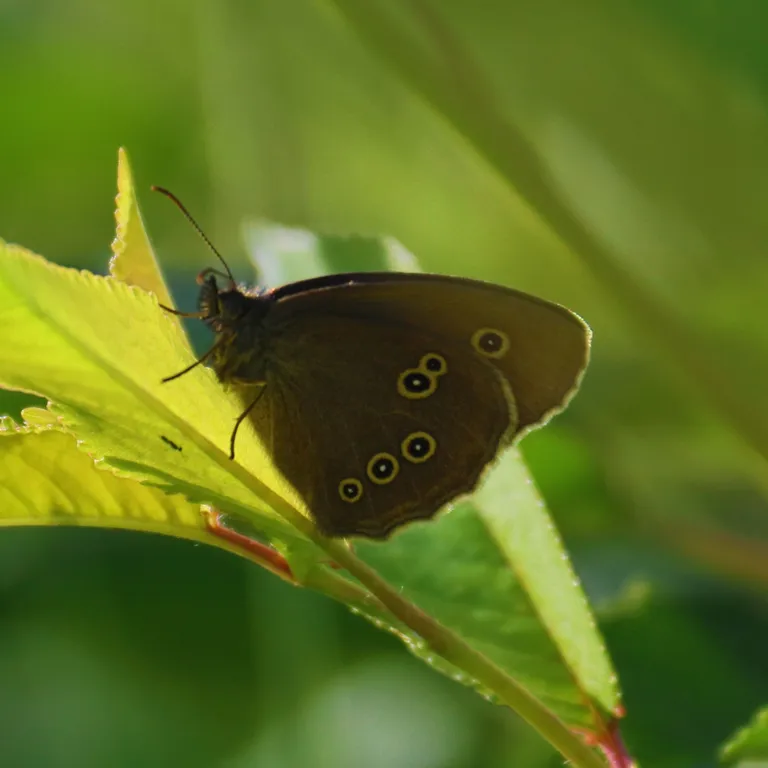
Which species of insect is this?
Aphantopus hyperantus
